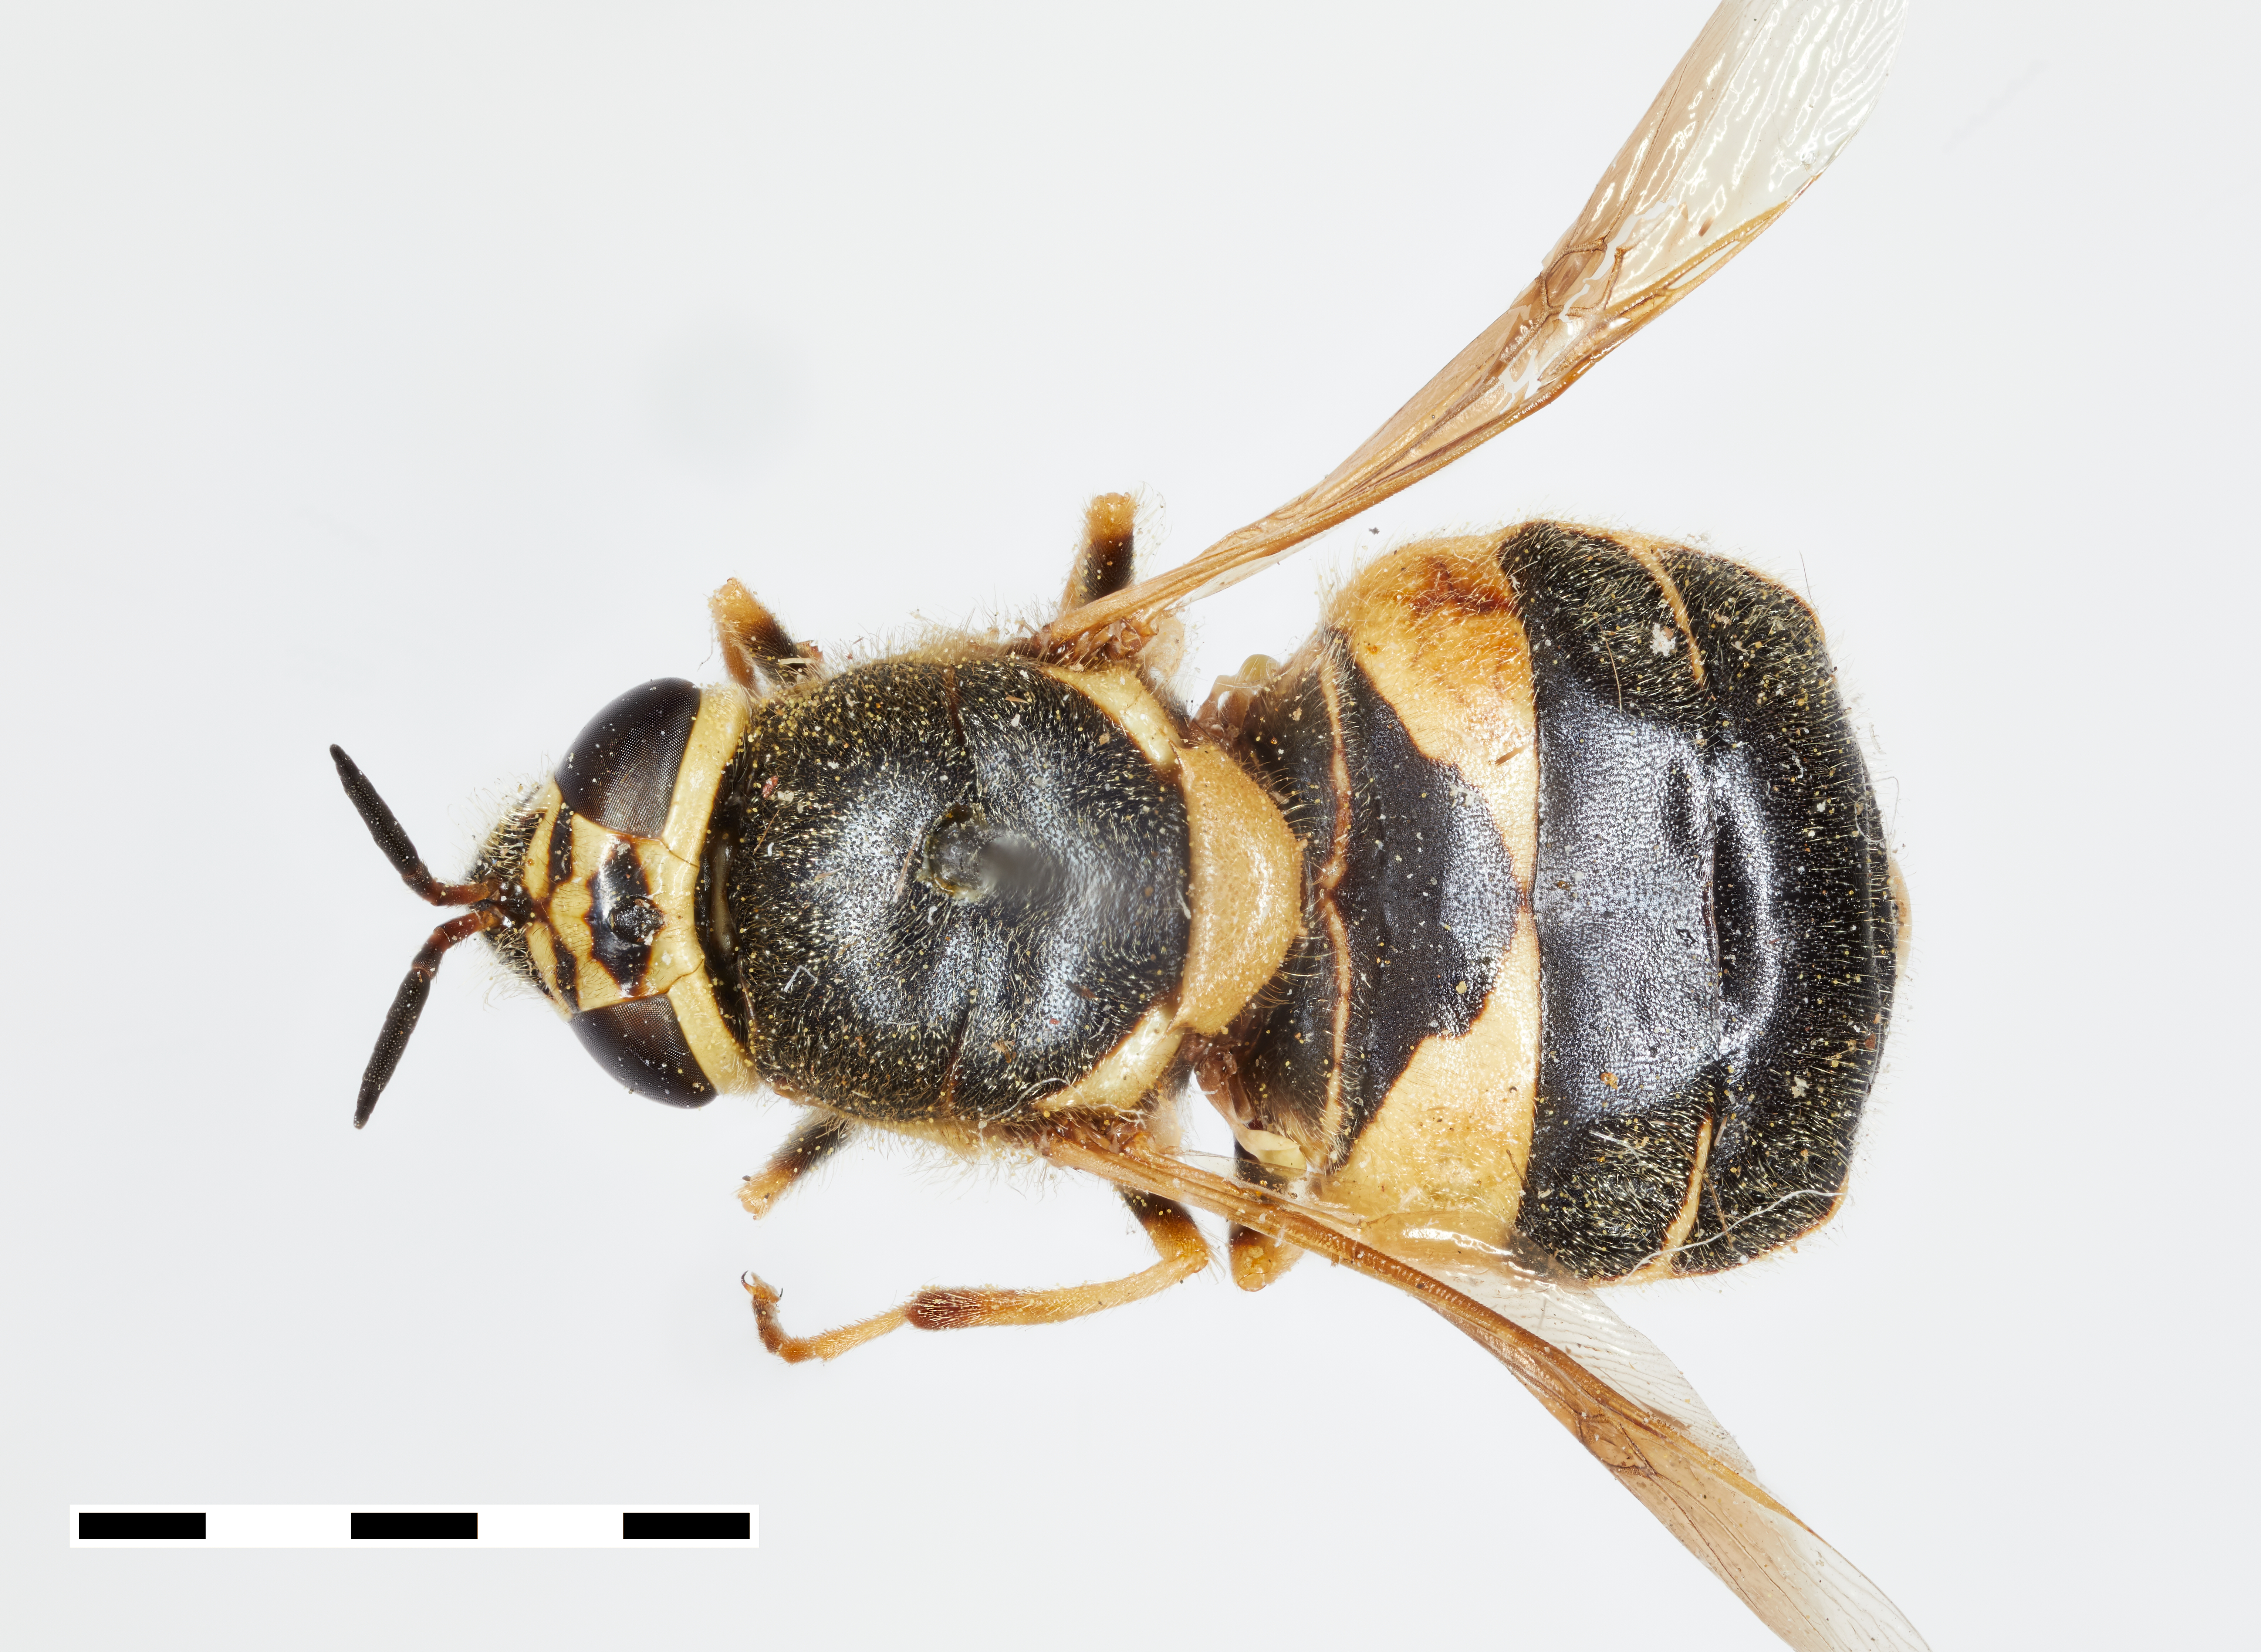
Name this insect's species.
Odontomyia annamariae
